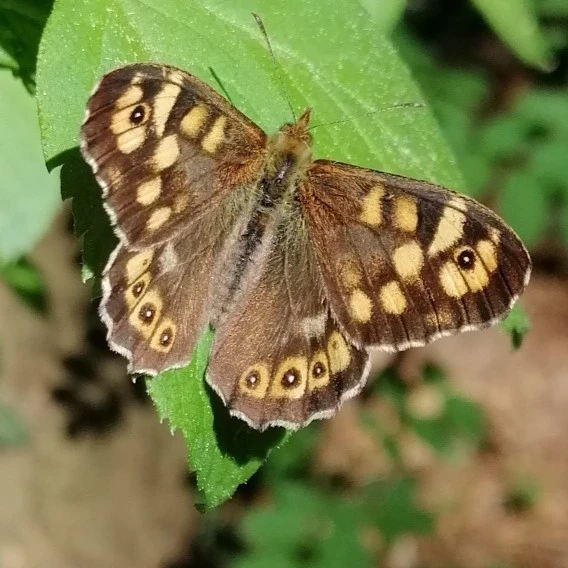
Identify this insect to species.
Pararge aegeria
